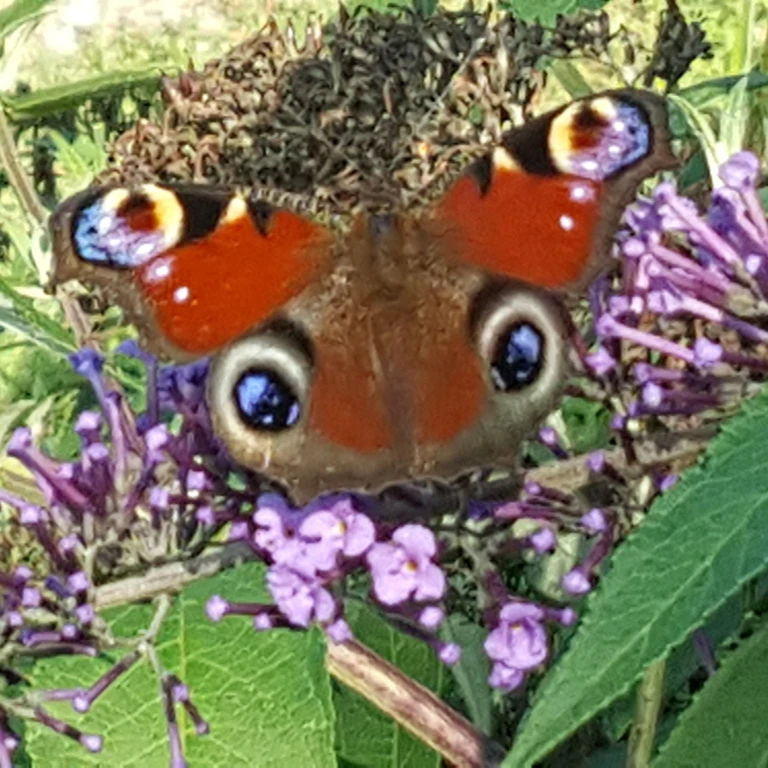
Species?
Aglais io
